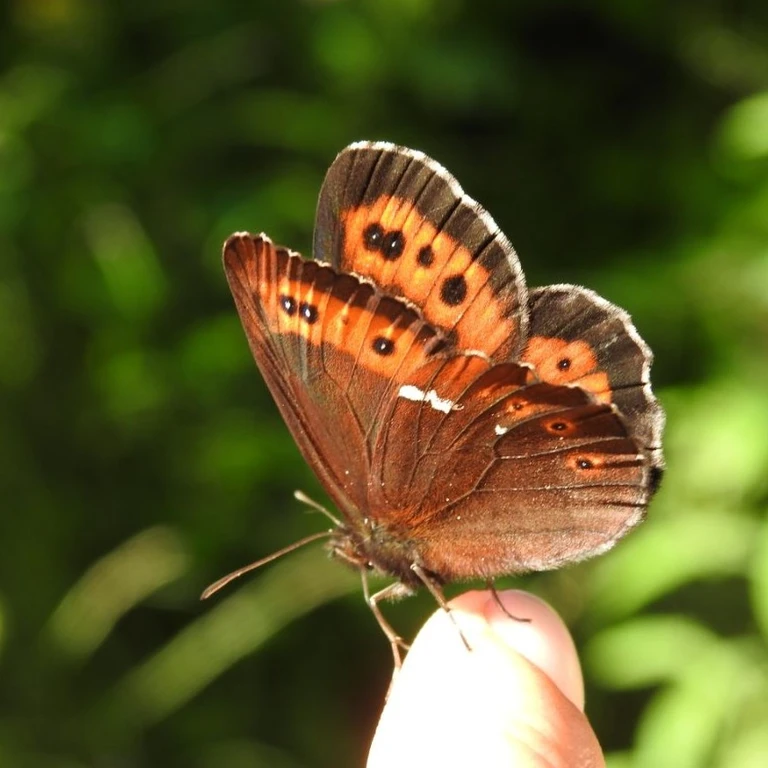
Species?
Erebia ligea
